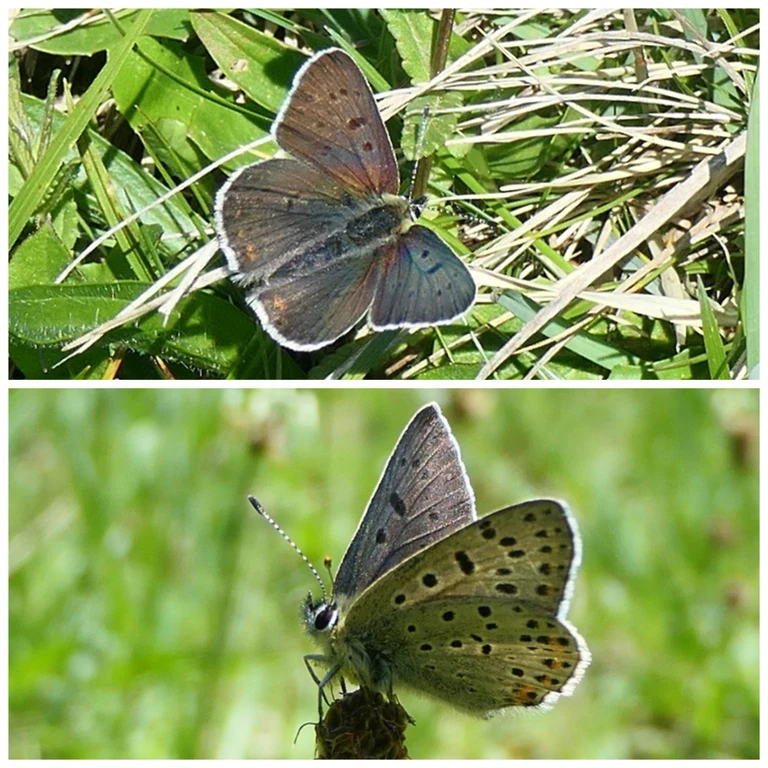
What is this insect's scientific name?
Lycaena tityrus (also Loweia tityrus)
